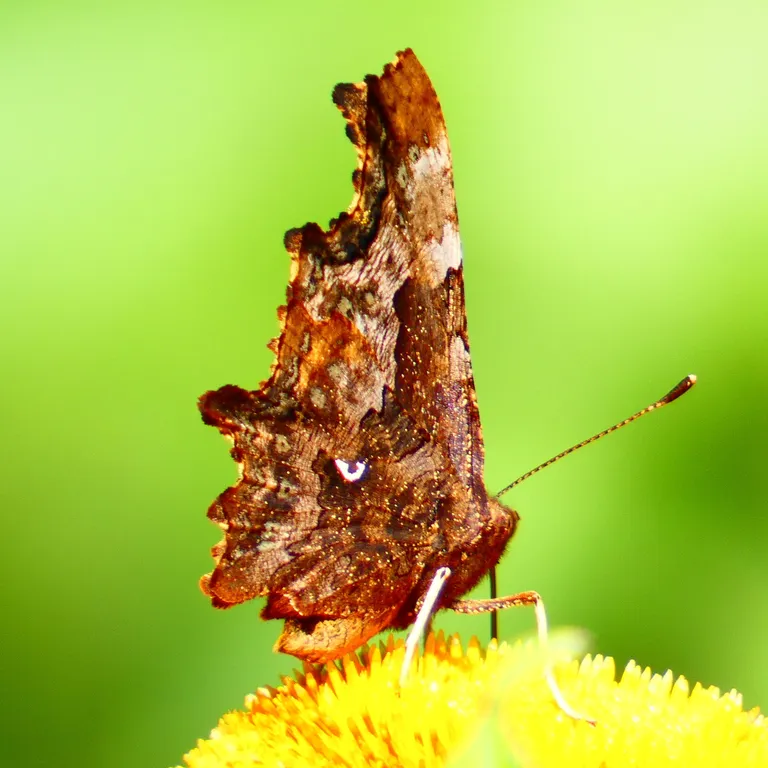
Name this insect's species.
Polygonia c-album
